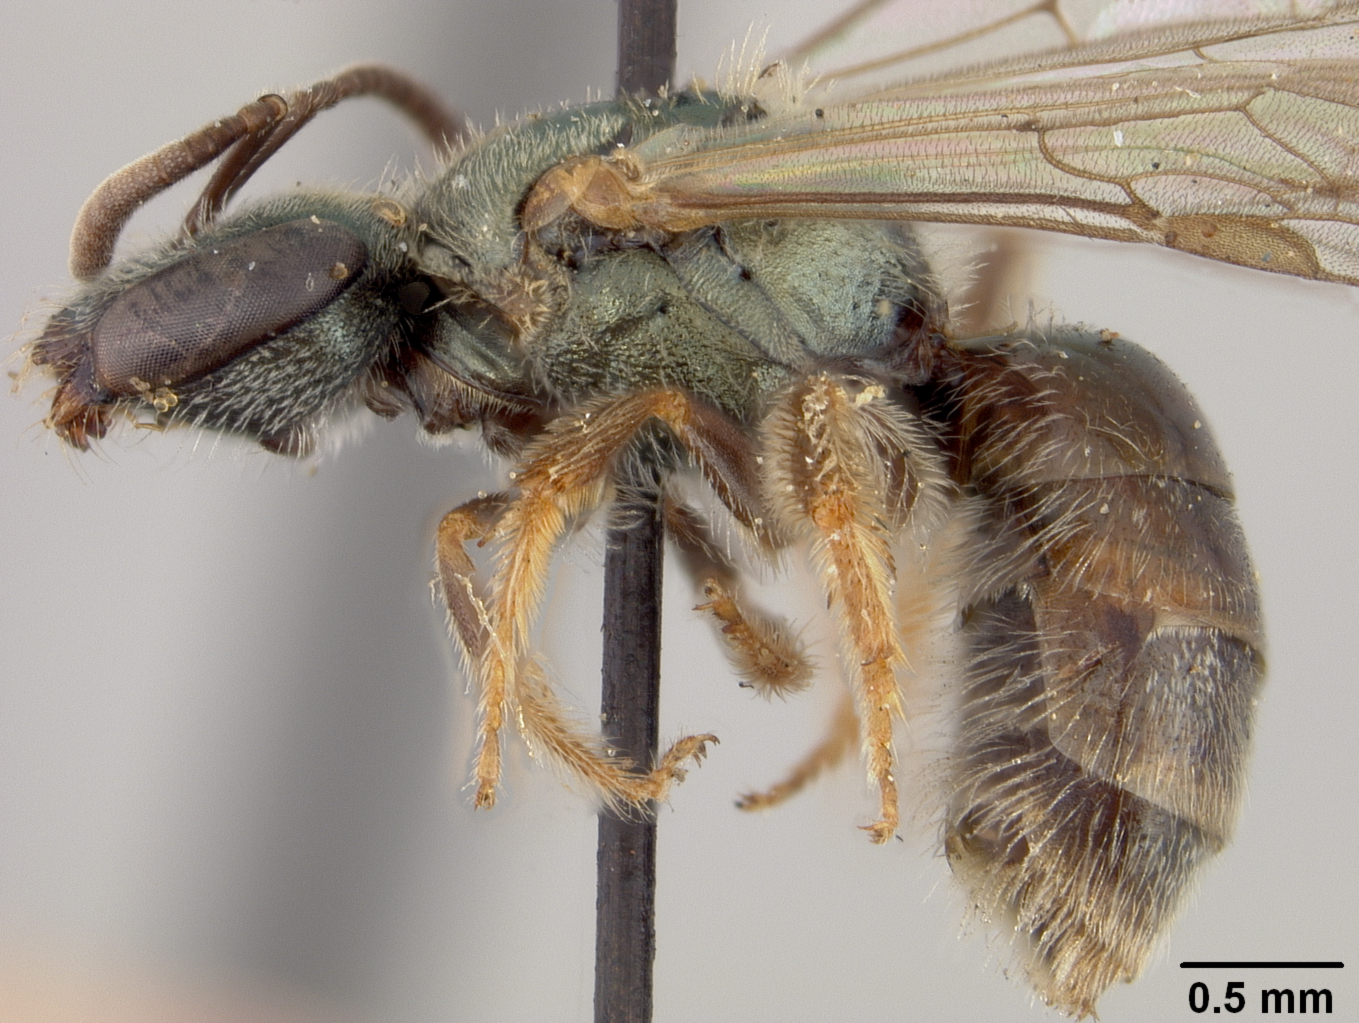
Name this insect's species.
Halictus chrysonotus
